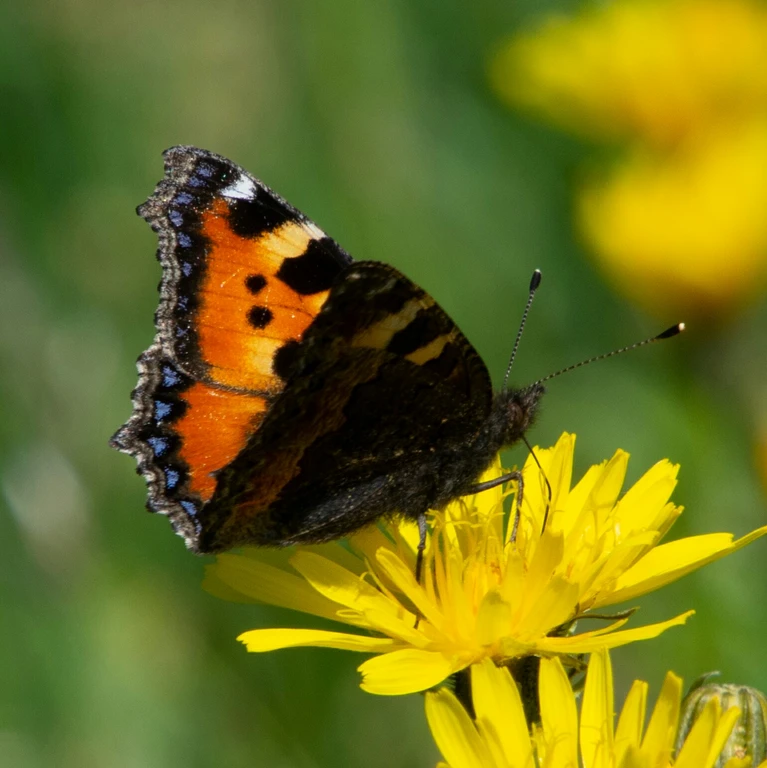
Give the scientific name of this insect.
Aglais urticae
